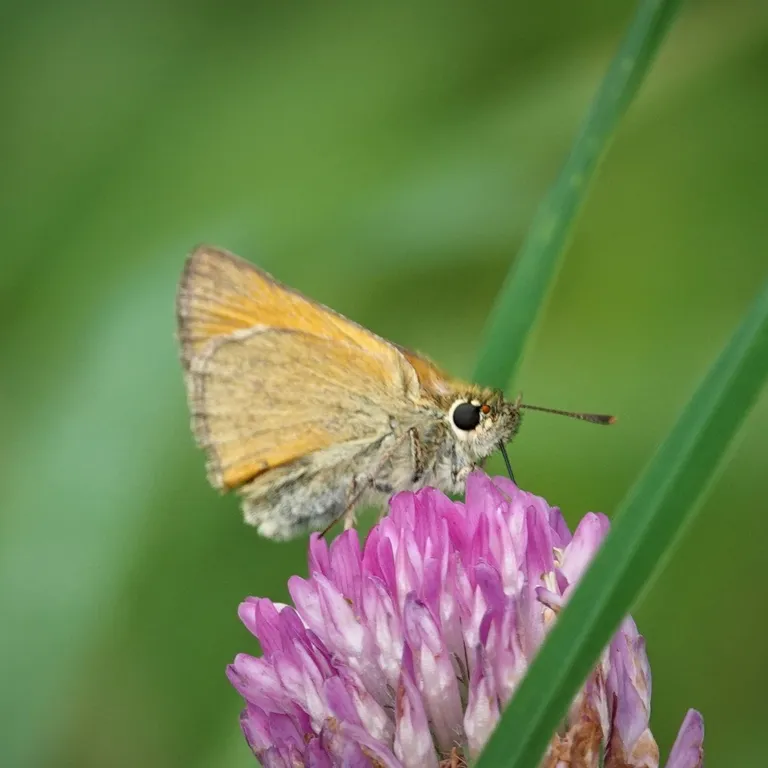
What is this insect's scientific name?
Thymelicus sylvestris
